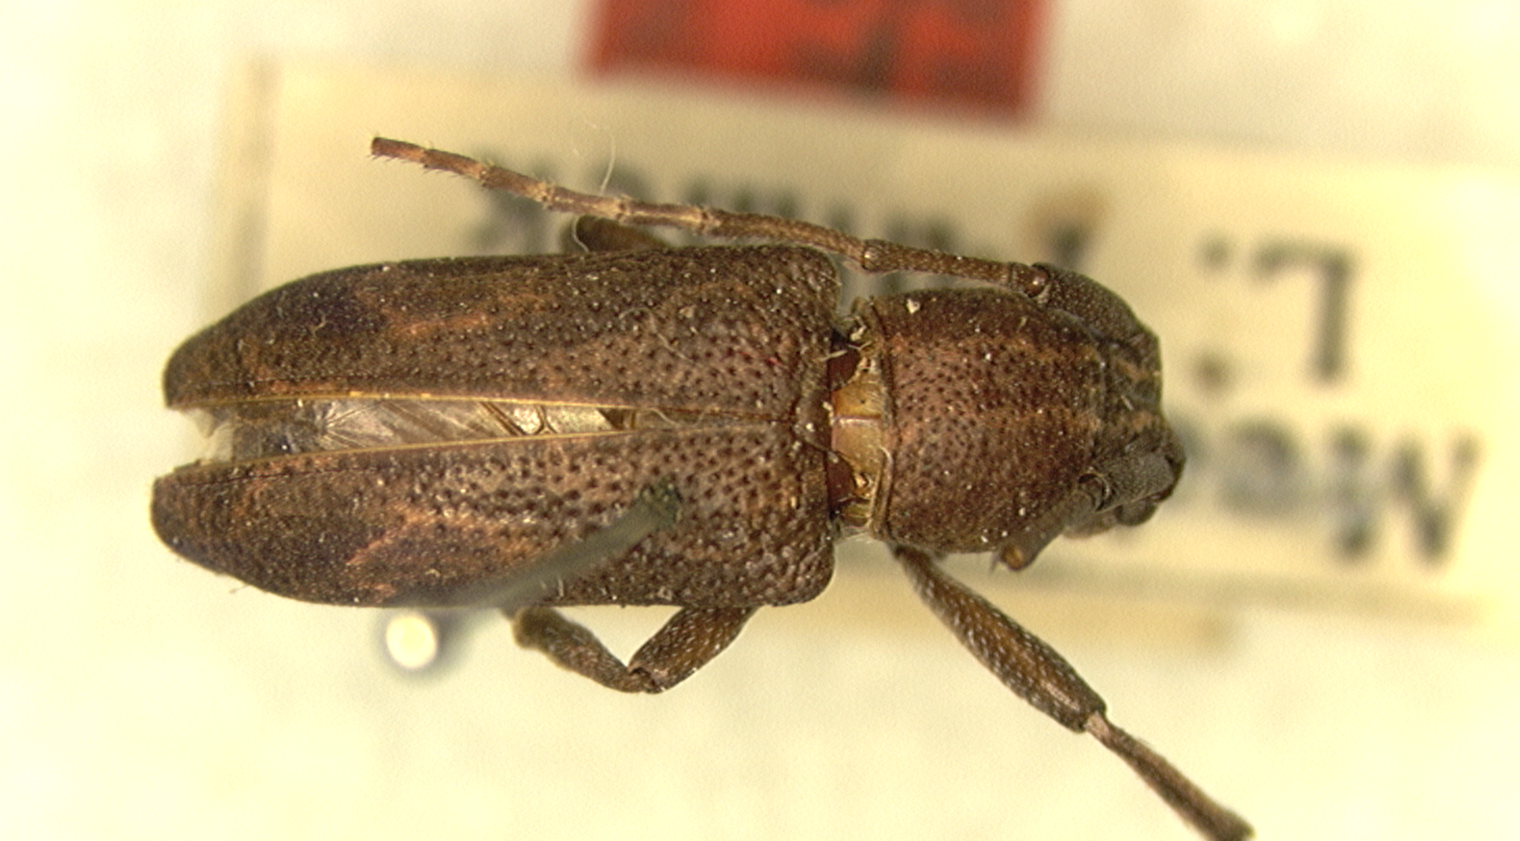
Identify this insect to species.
Pterolophia gregalis
